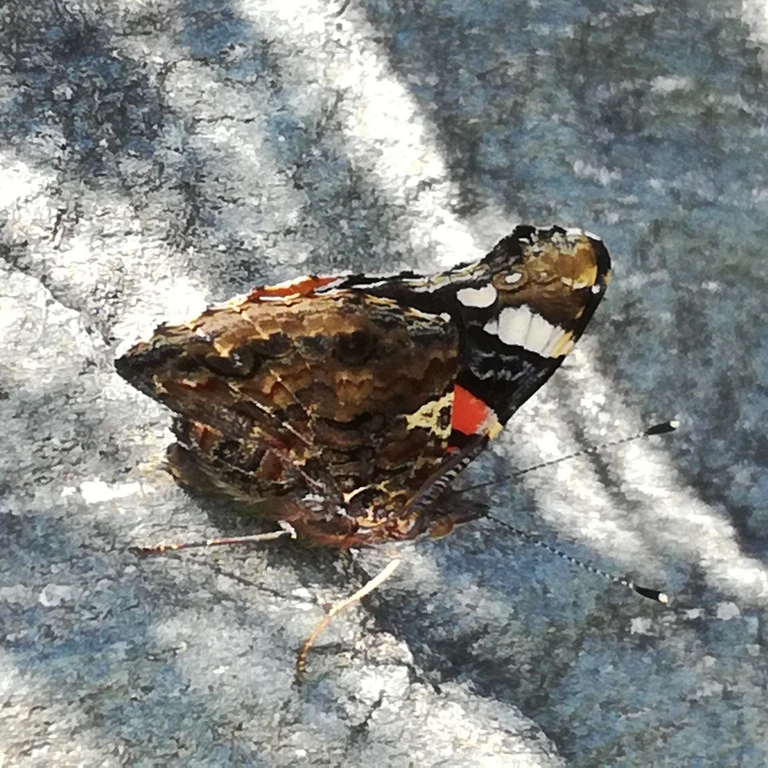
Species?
Vanessa atalanta
